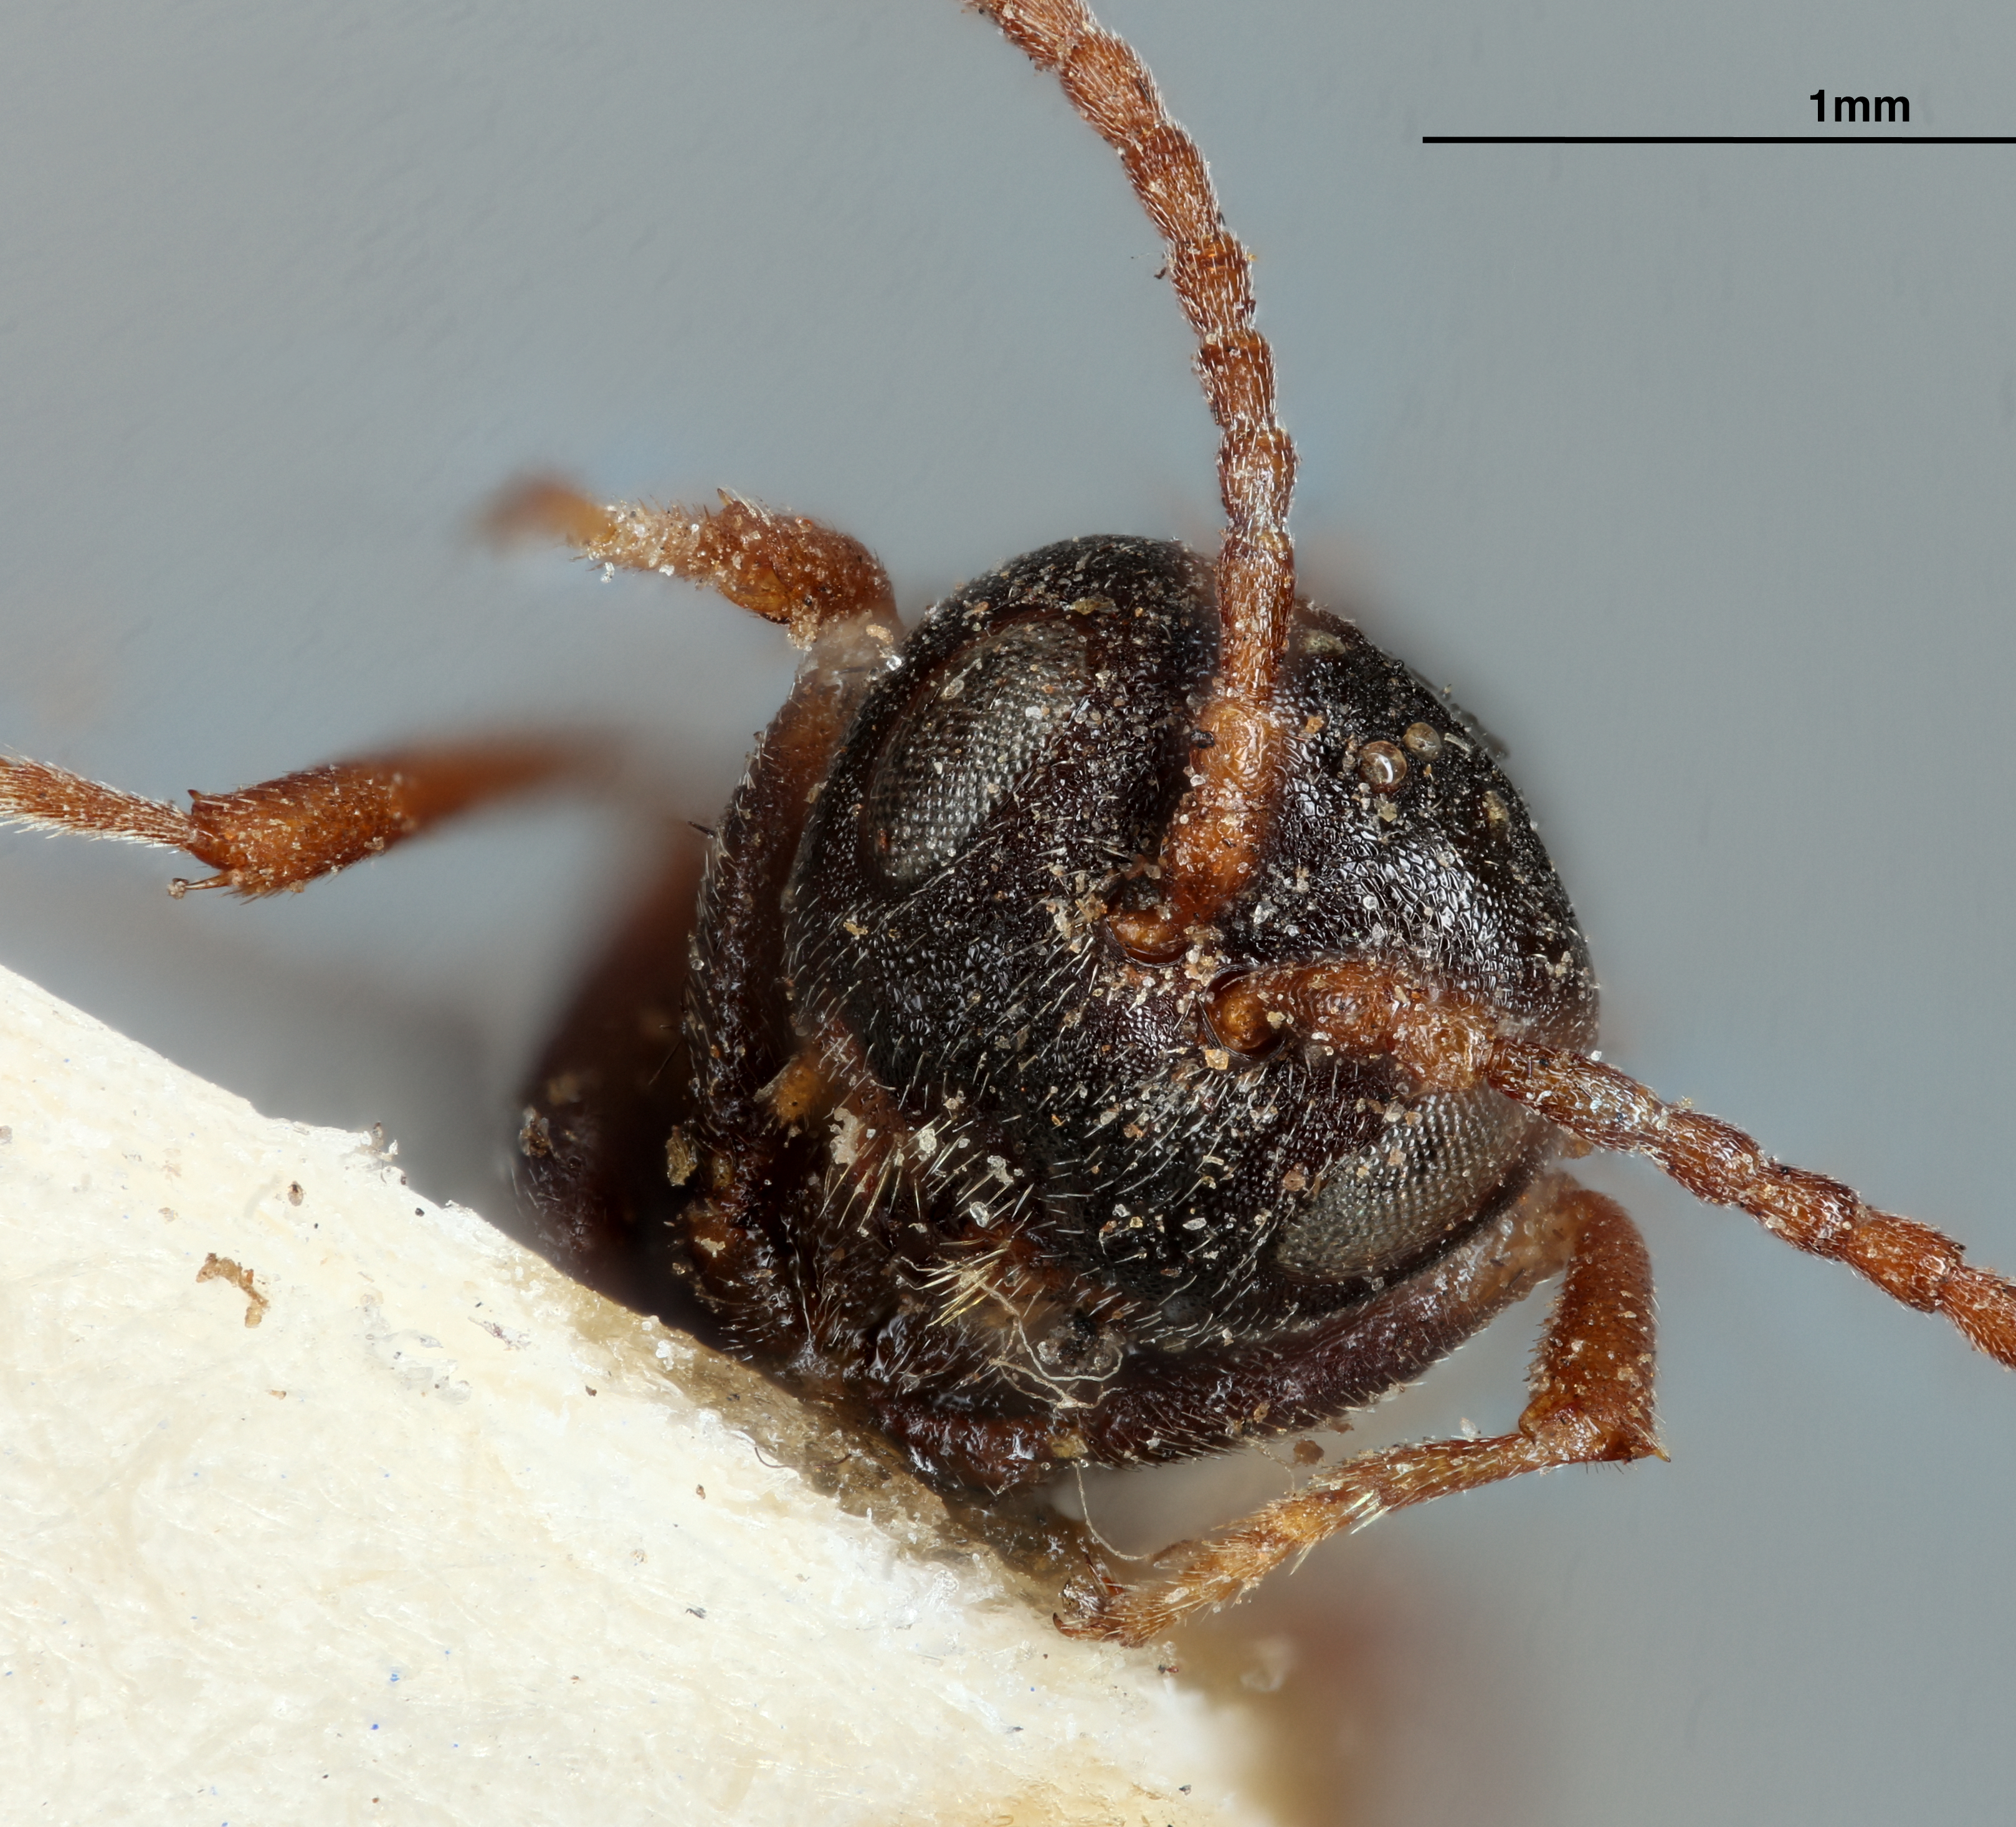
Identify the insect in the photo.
Bassettia tenuana
